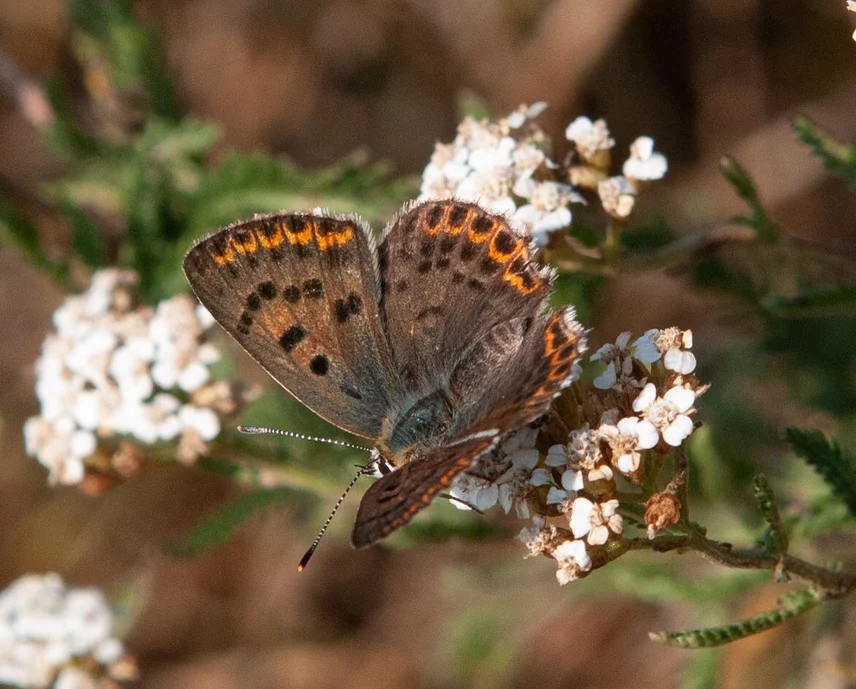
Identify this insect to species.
Lycaena tityrus (also Loweia tityrus)
